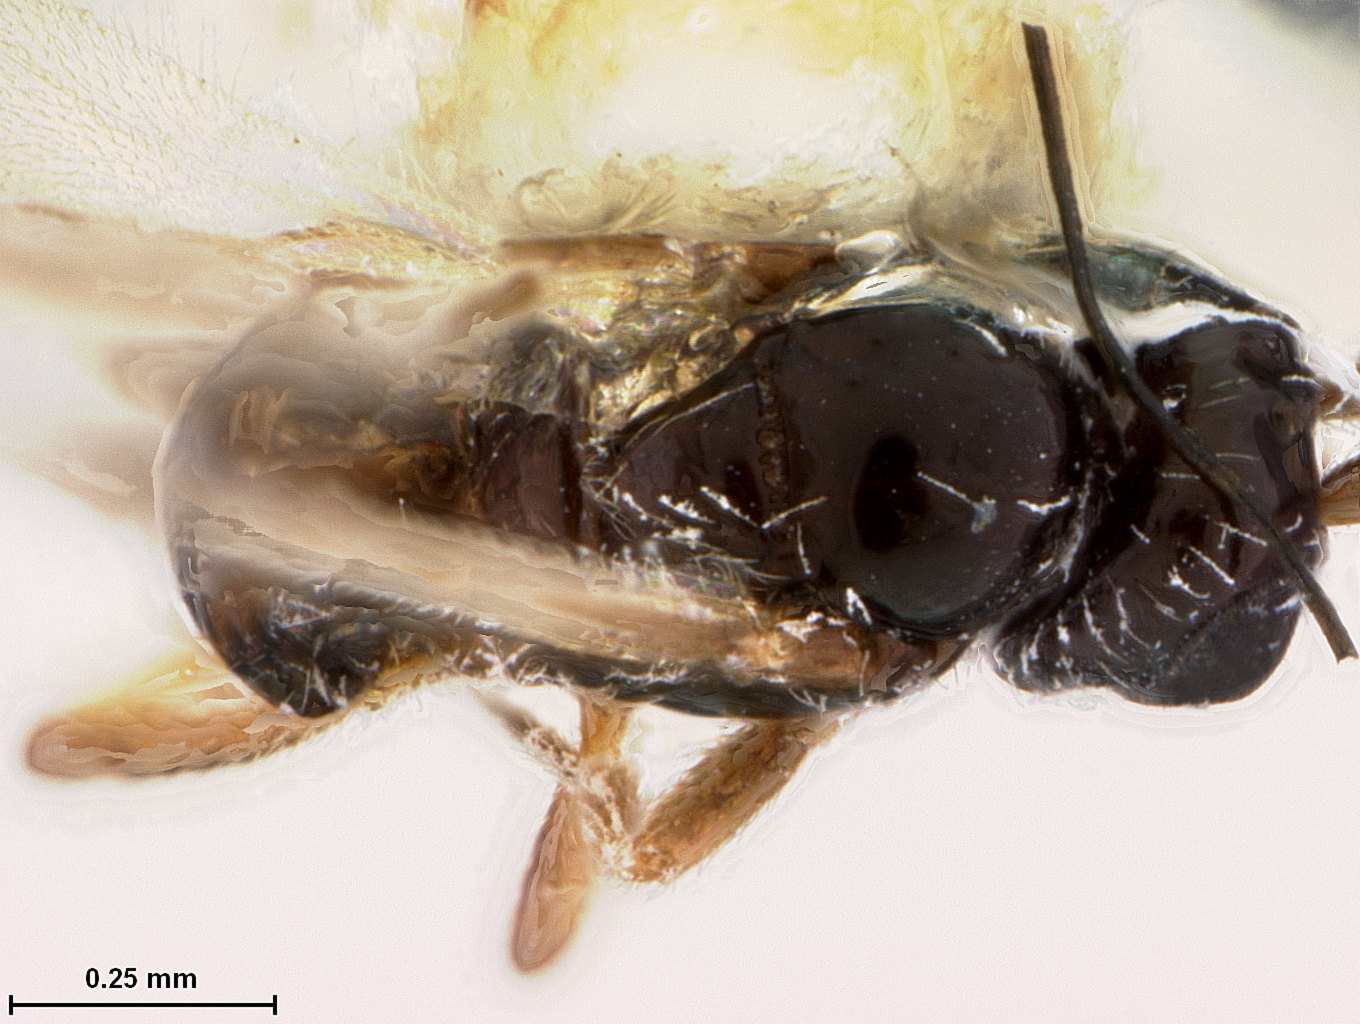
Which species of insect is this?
Opius flaveolaris
